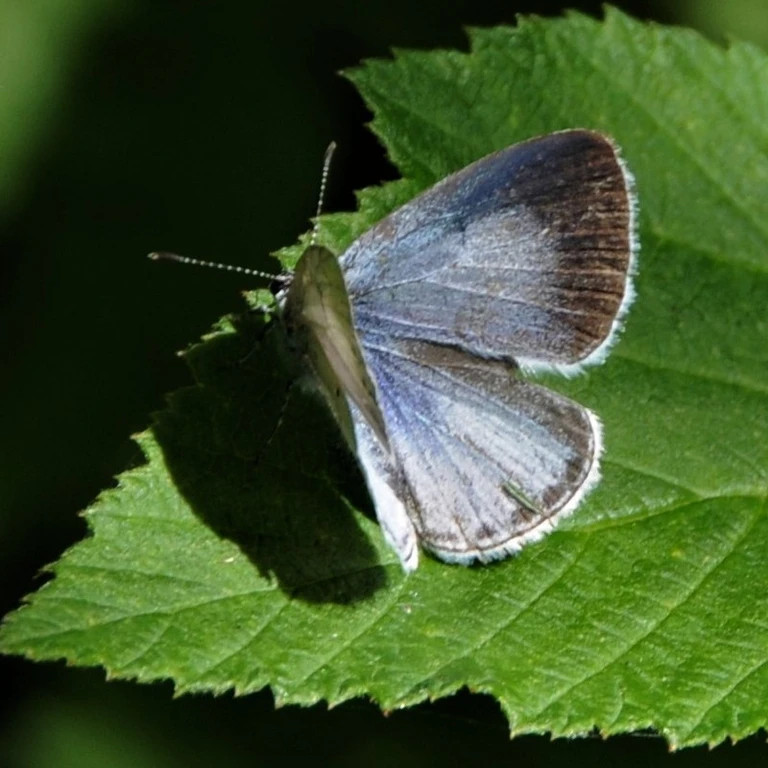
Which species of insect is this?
Celastrina argiolus
